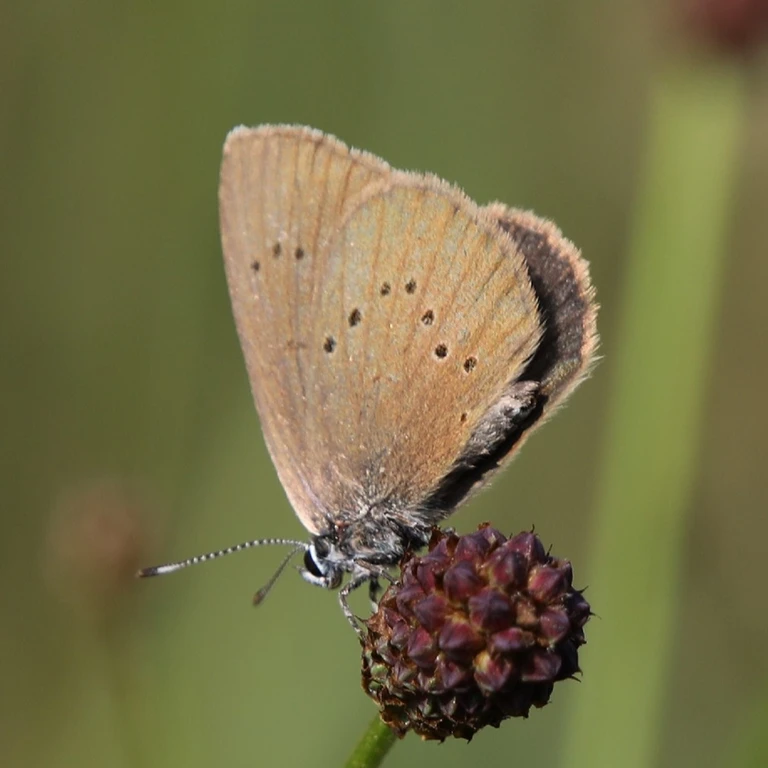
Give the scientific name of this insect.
Phengaris nausithous (also Maculinea nausithous)
